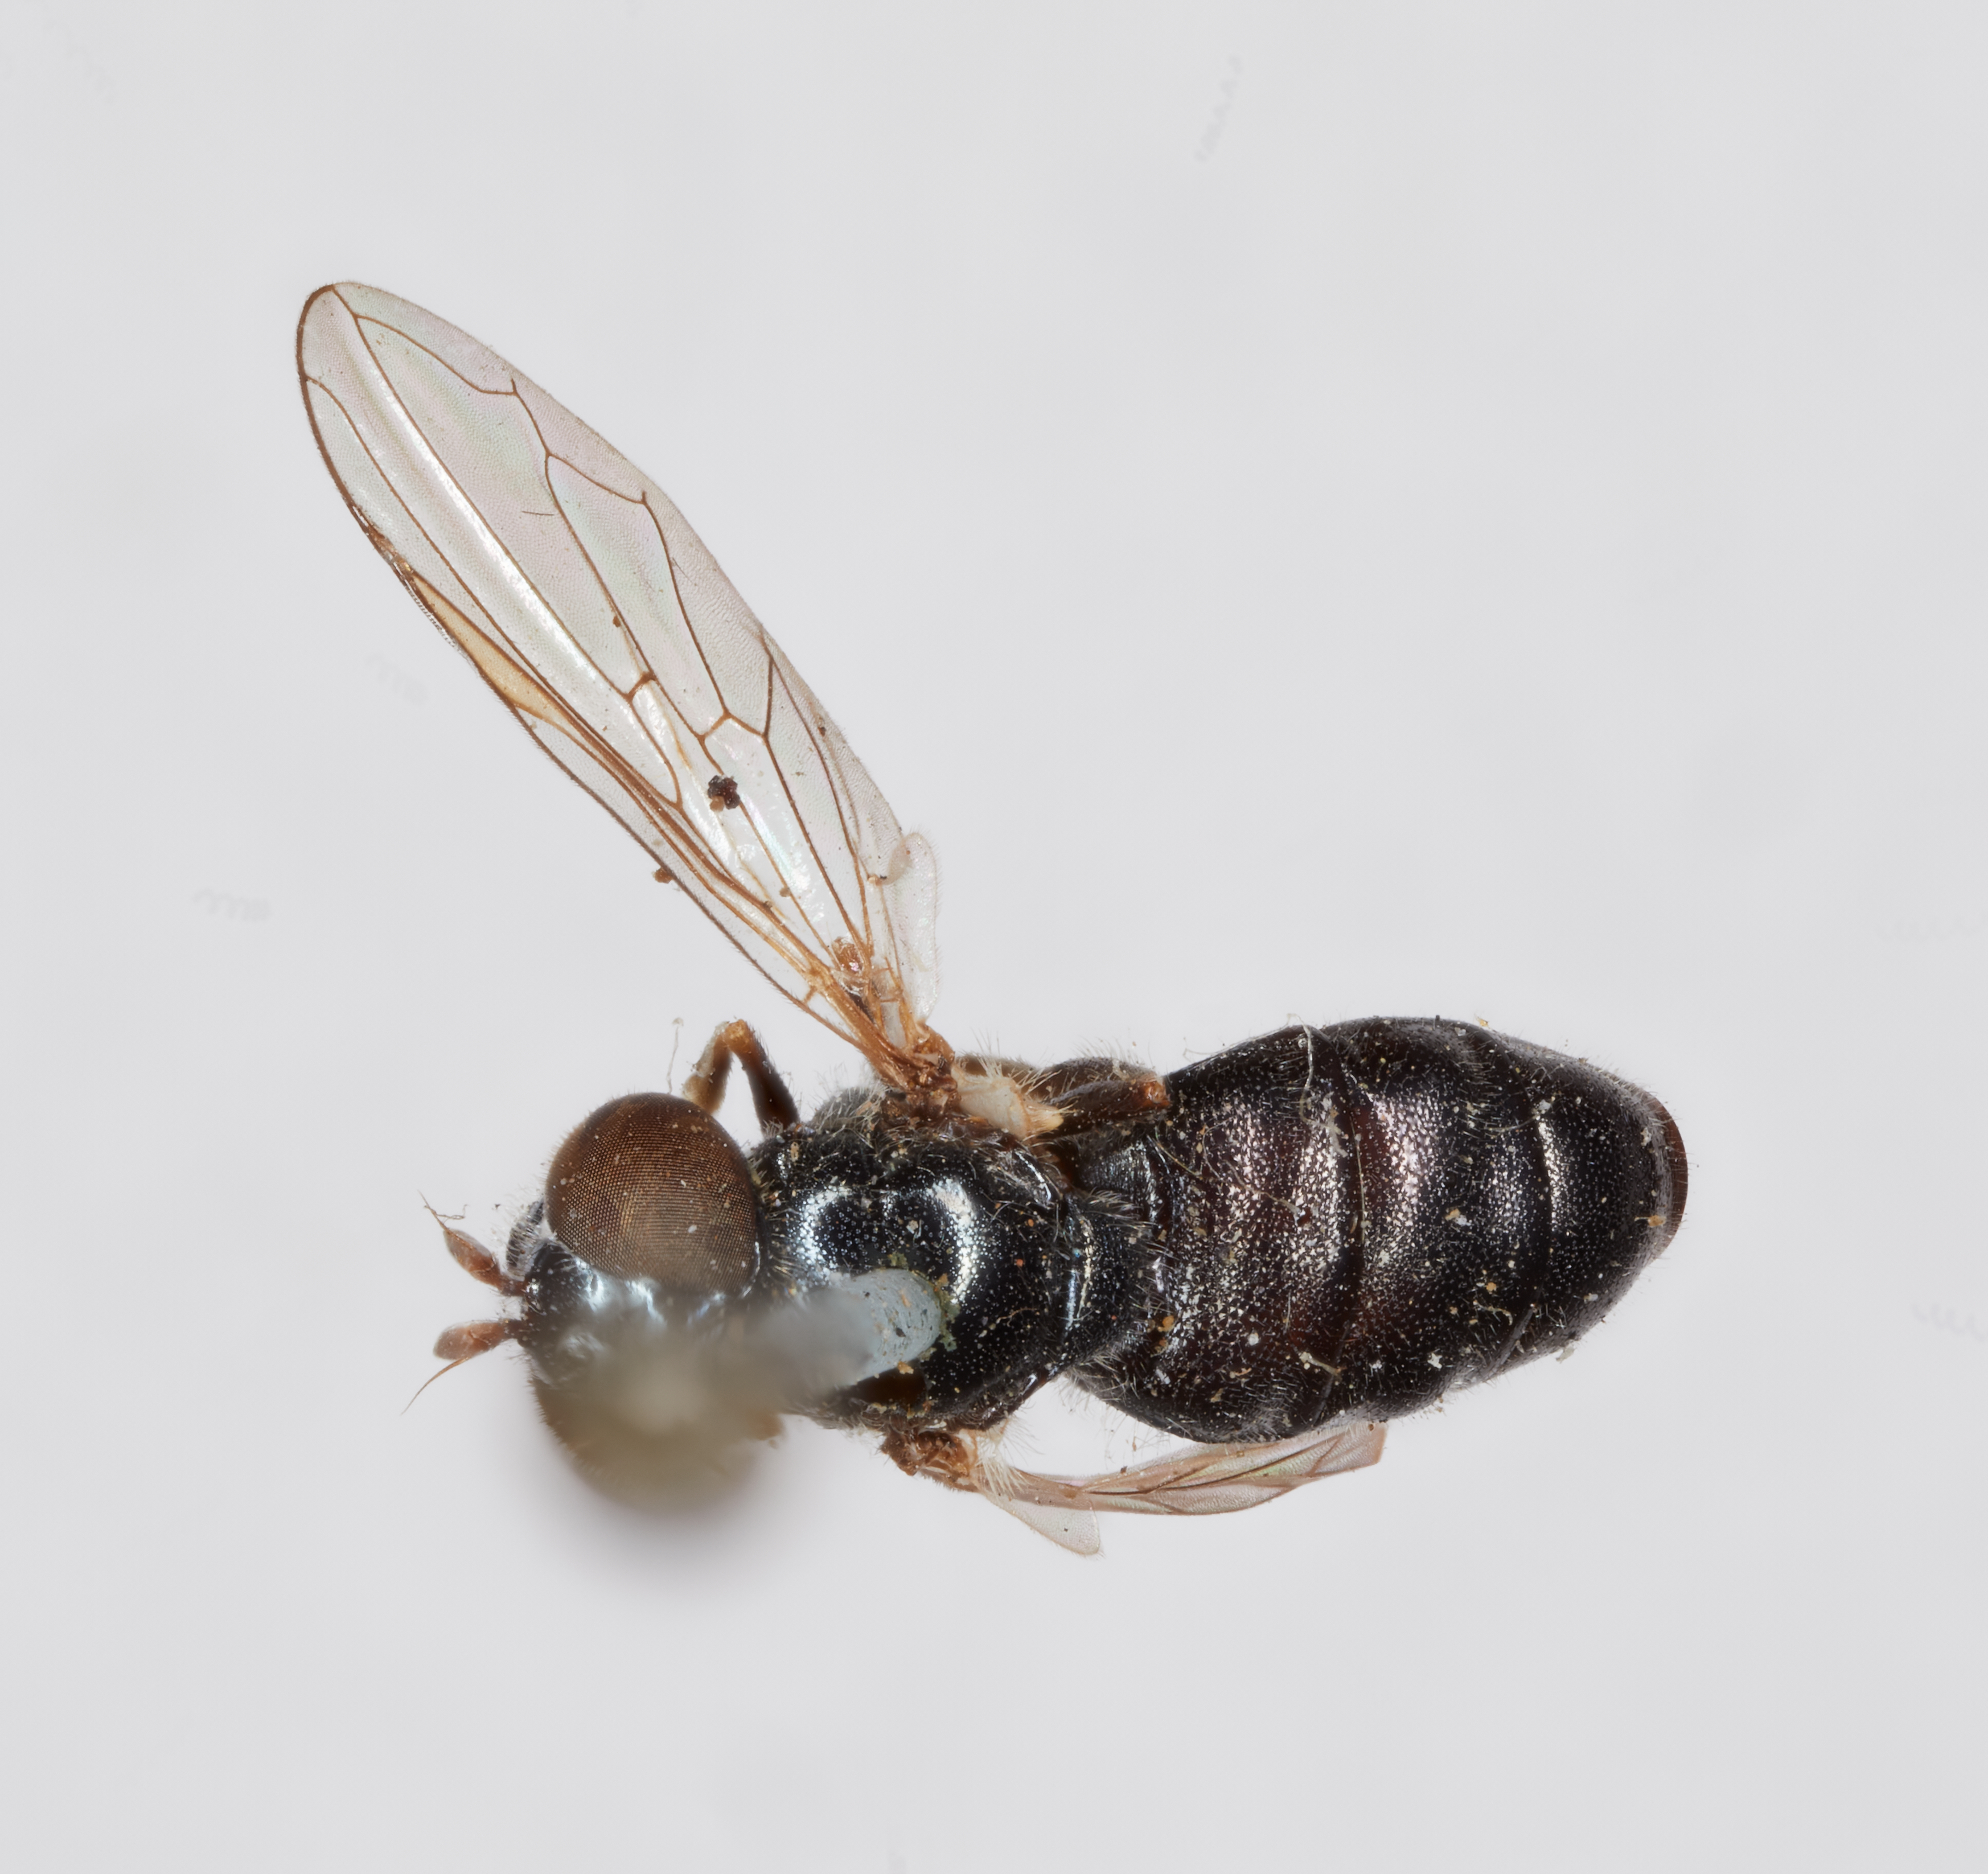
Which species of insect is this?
Pipiza pistacoides
